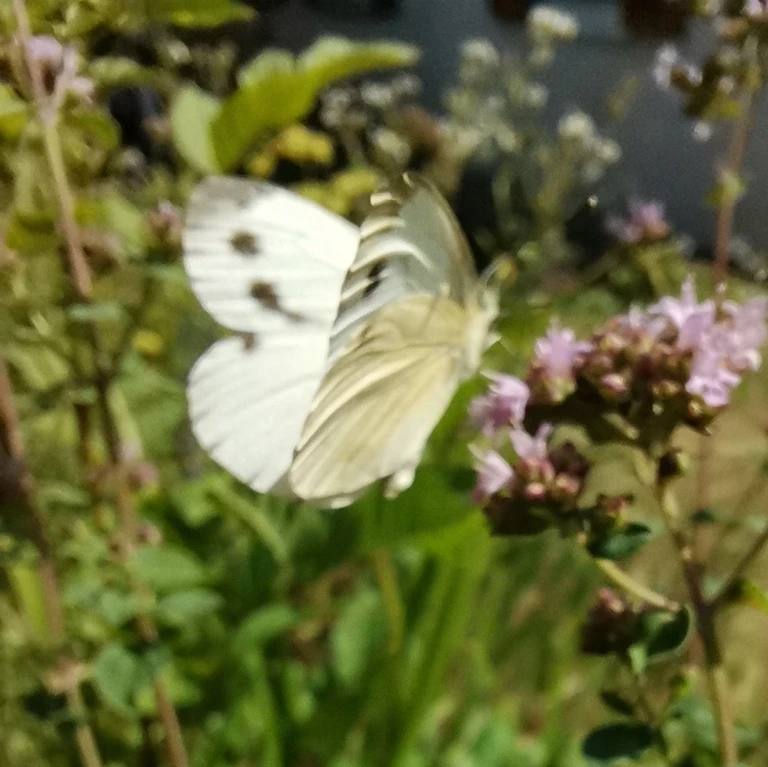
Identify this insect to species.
Pieris napi
